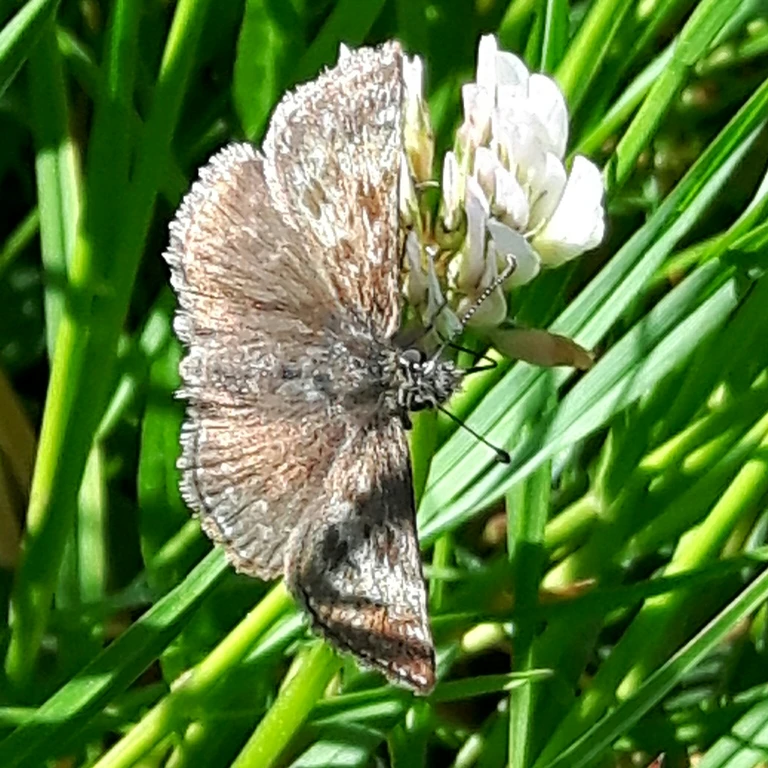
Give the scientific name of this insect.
Erynnis tages
